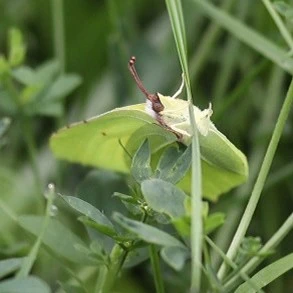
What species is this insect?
Gonepteryx rhamni
